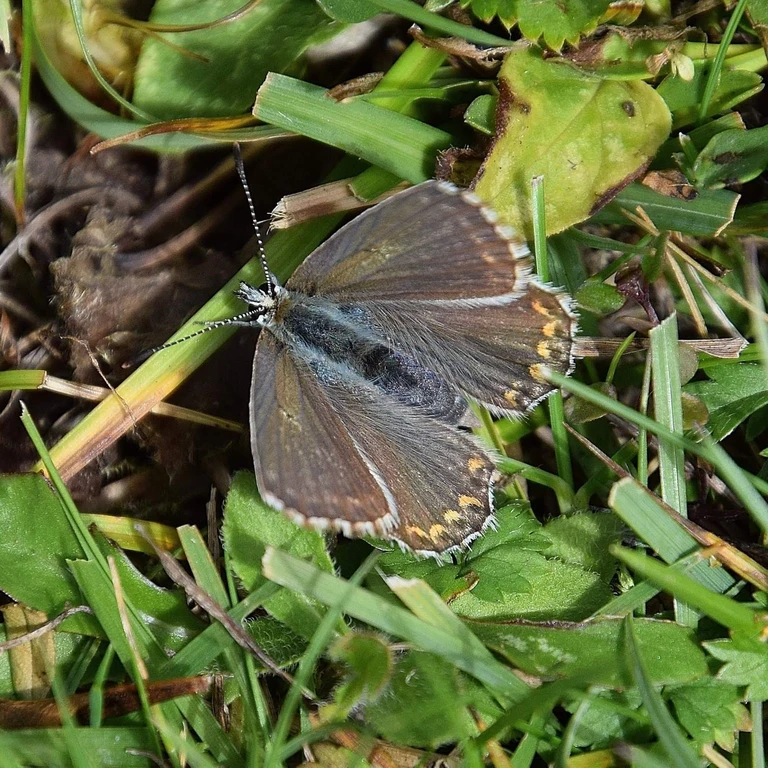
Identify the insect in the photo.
Lysandra coridon
